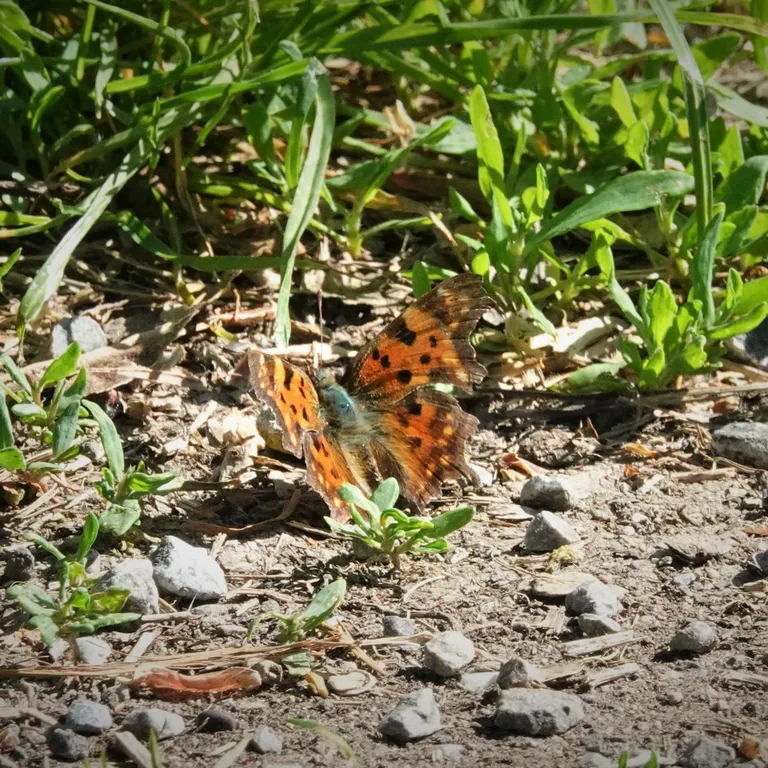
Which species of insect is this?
Polygonia c-album
